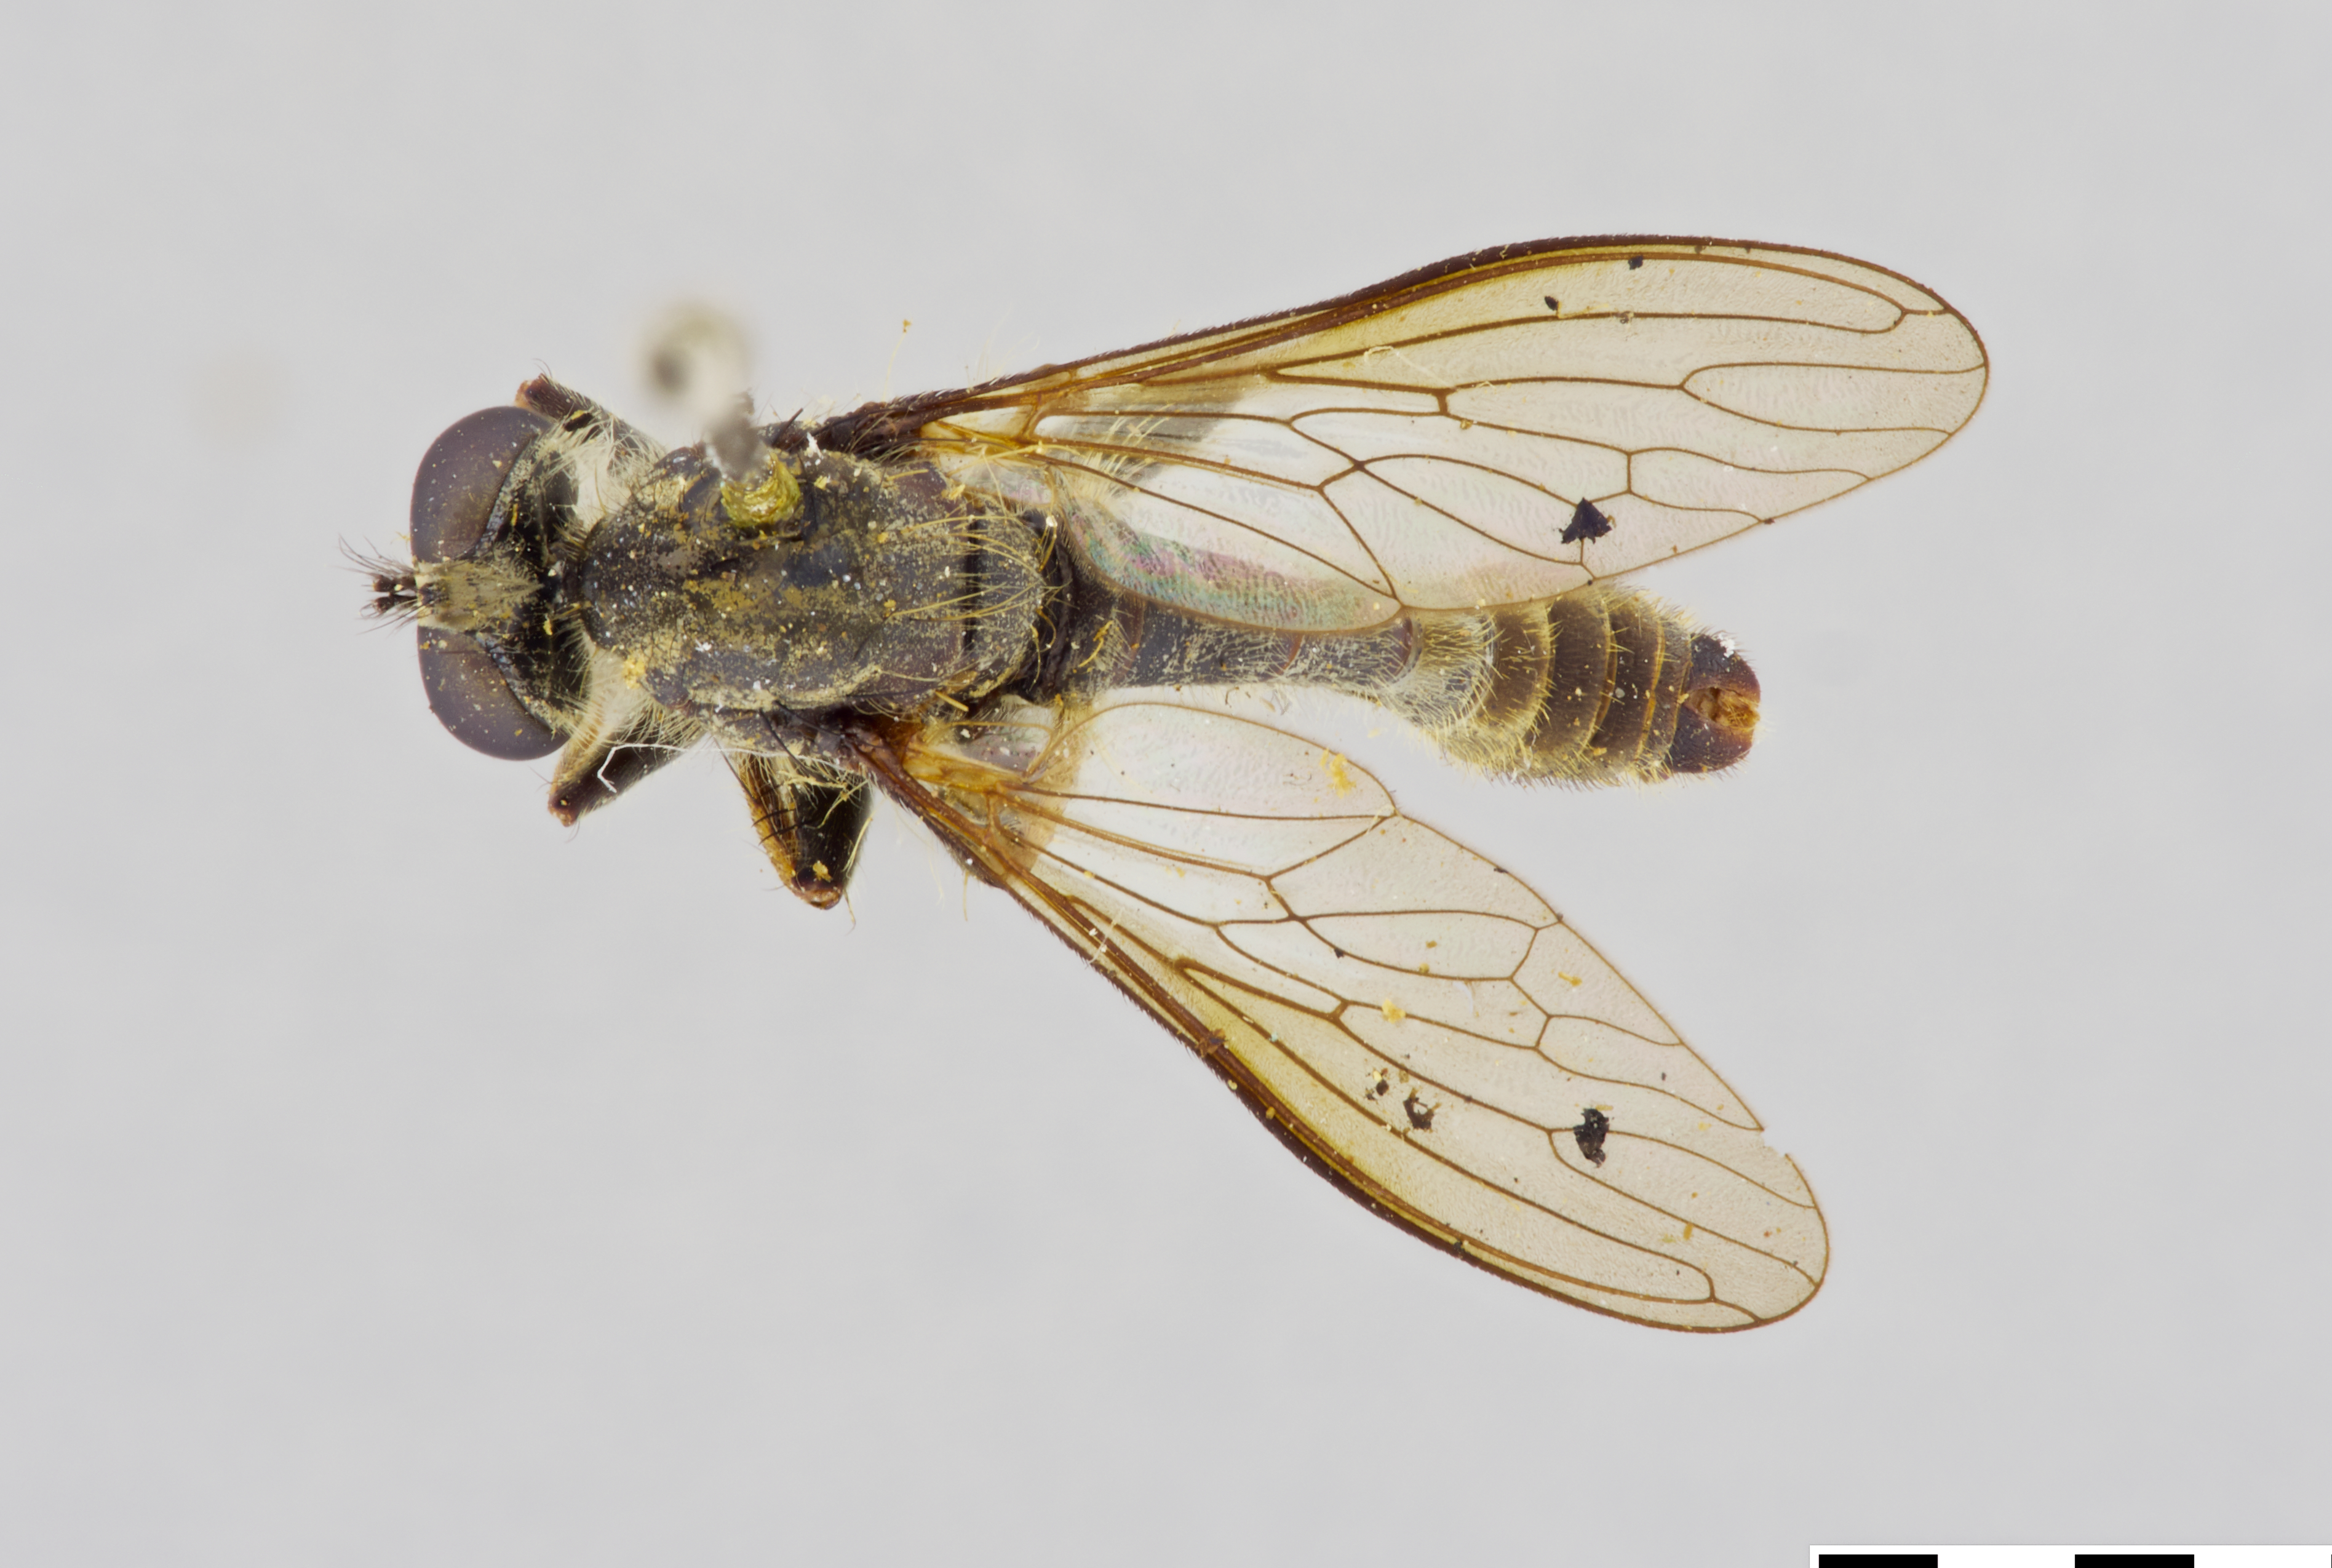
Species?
Emphysomera clava
